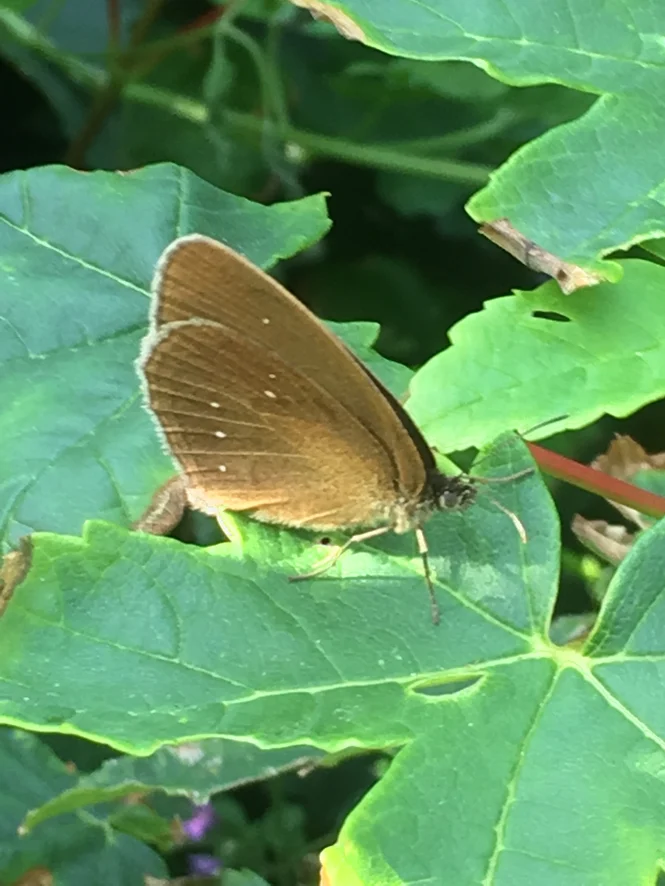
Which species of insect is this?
Aphantopus hyperantus
